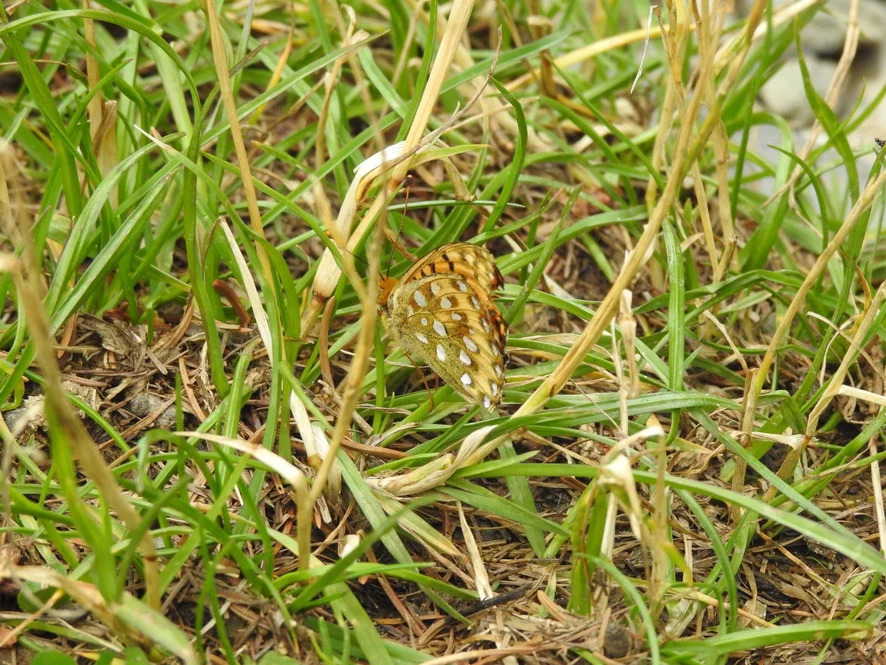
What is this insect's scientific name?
Speyeria aglaja
